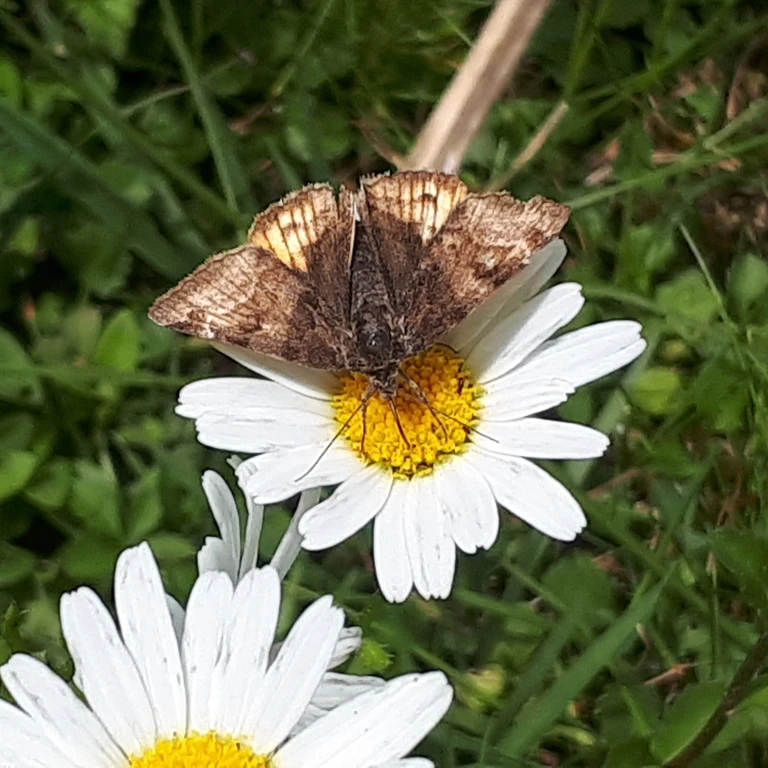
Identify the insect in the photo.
Euclidia glyphica
